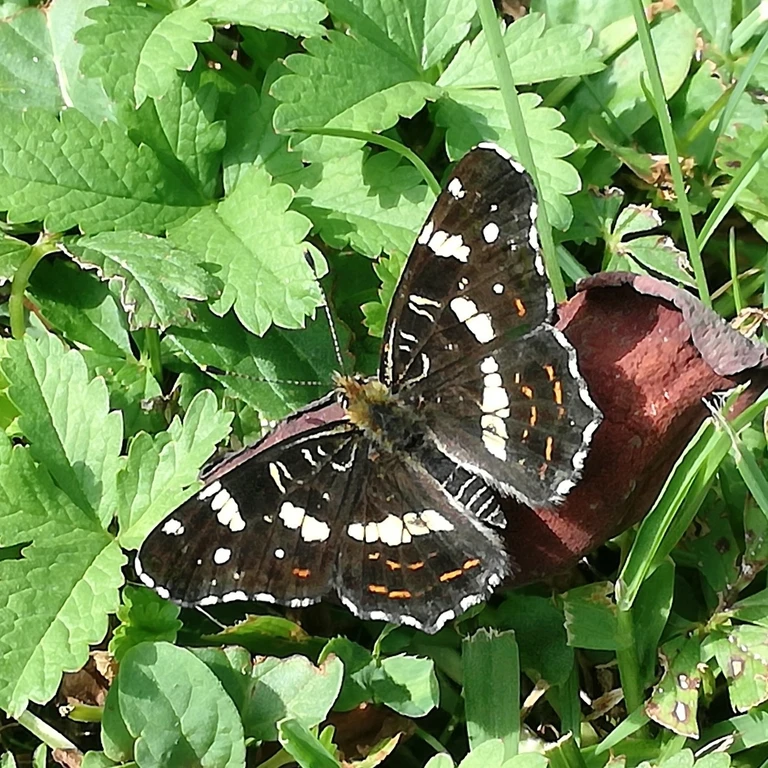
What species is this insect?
Araschnia levana
